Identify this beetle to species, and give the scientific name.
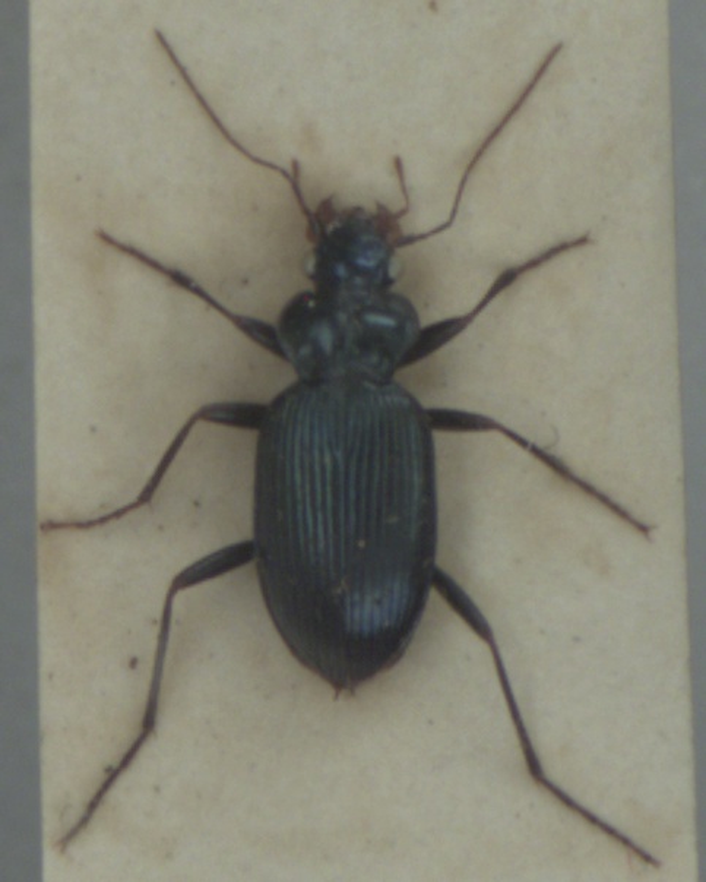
Leistus spinibarbis
